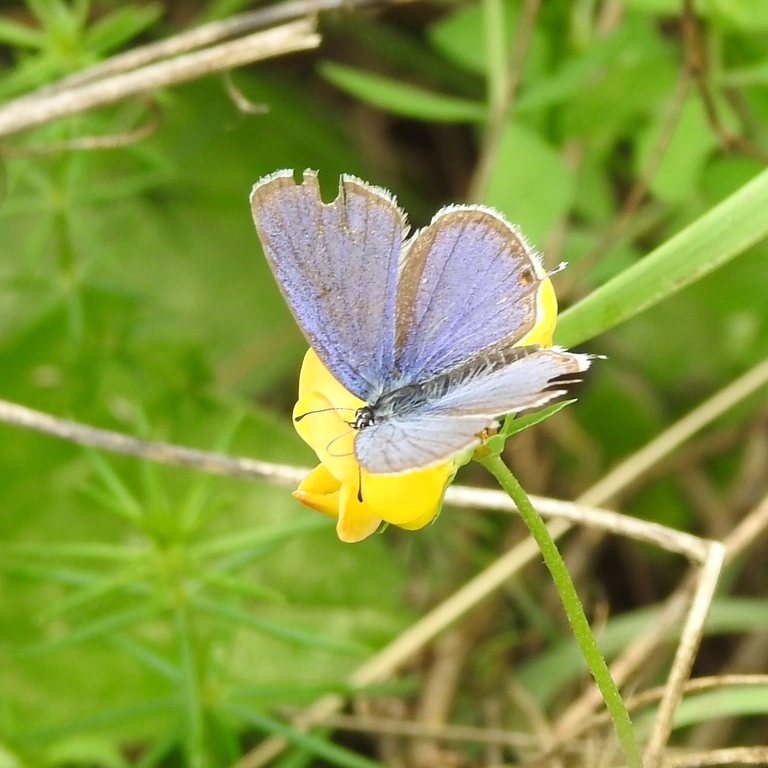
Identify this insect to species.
Cupido argiades (also Elkalyce argiades)
